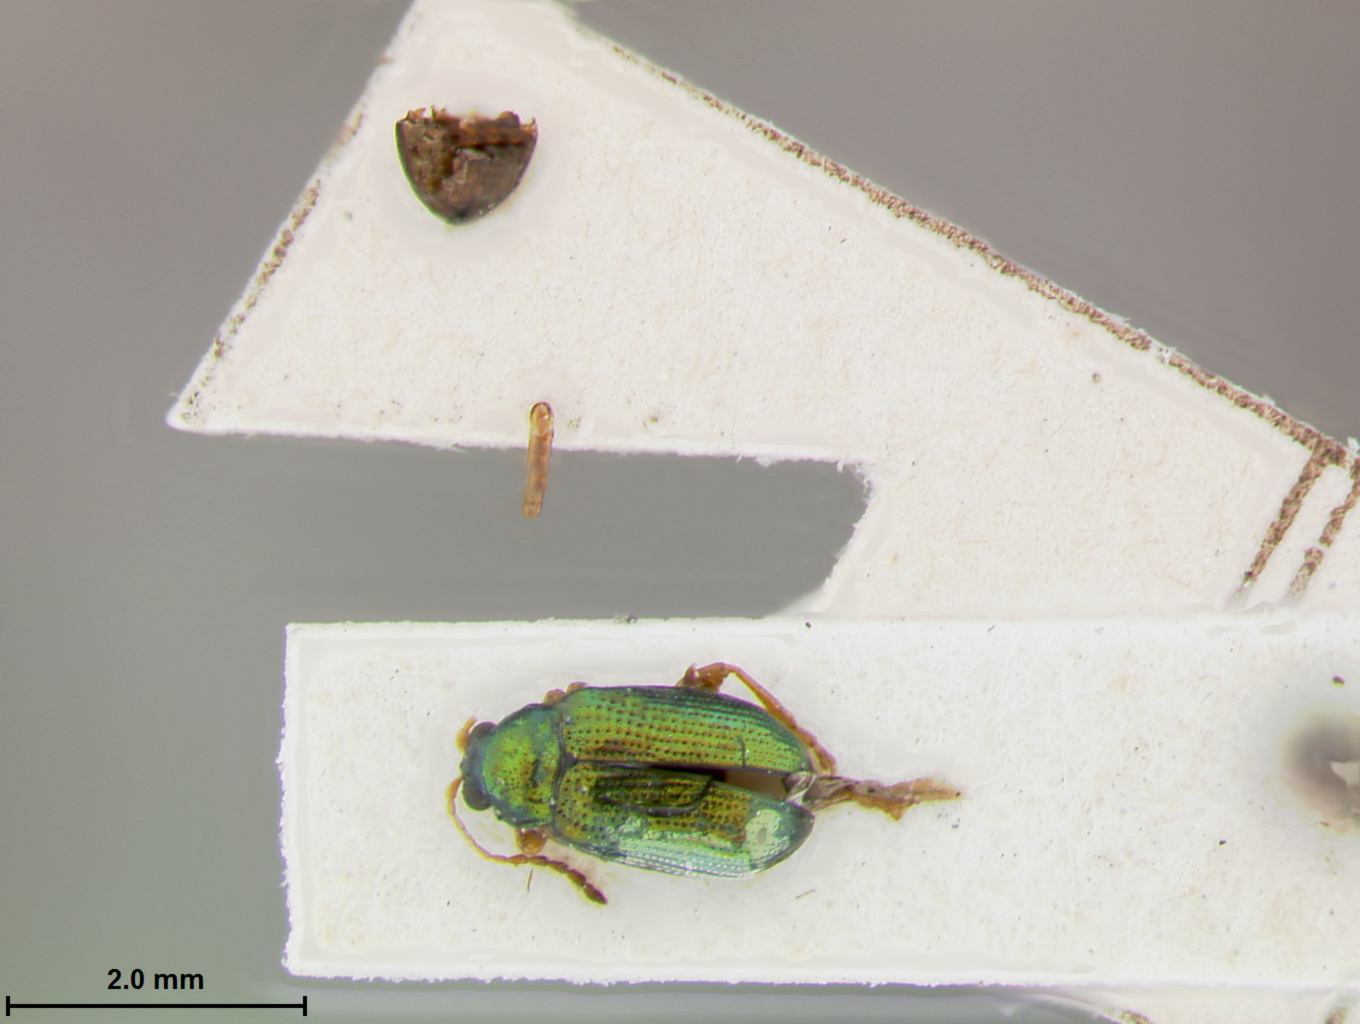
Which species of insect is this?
Chalcoides chittendeni
